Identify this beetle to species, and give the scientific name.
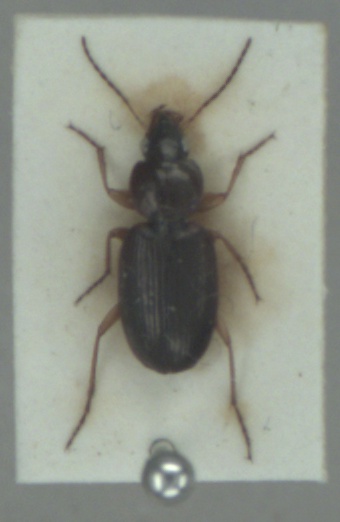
Olisthopus rotundatus
